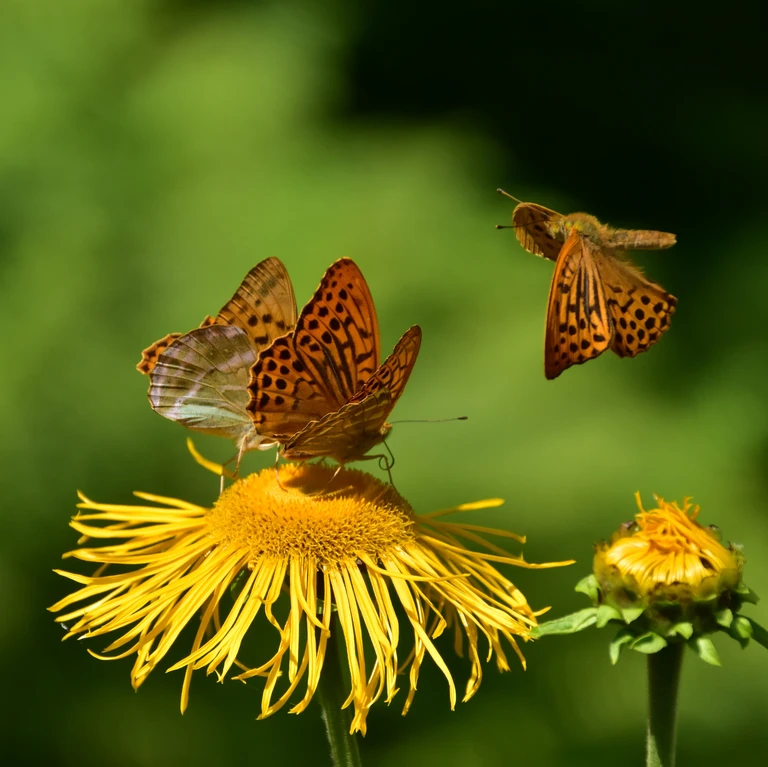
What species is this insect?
Argynnis paphia
